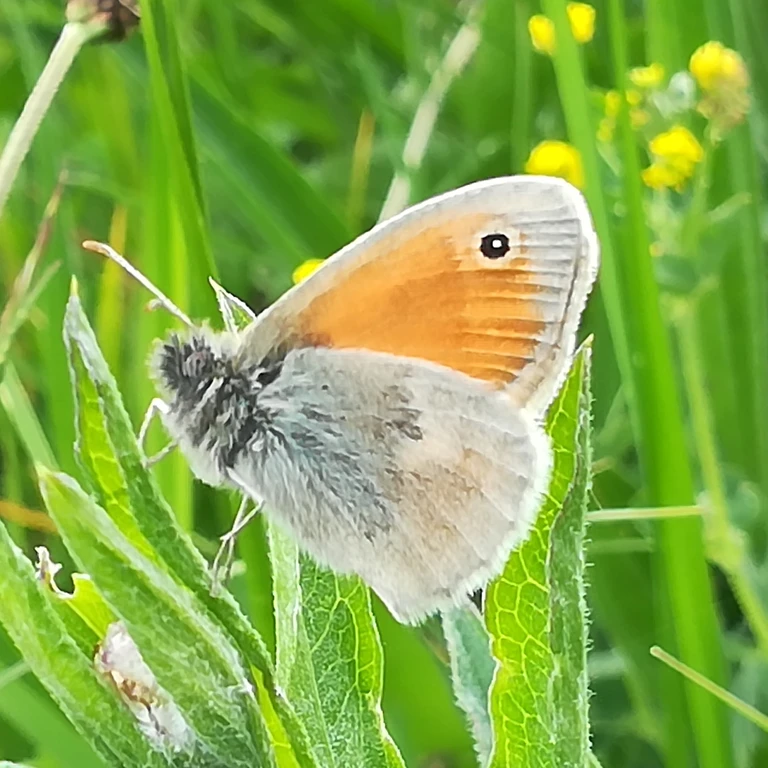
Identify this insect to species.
Coenonympha pamphilus
